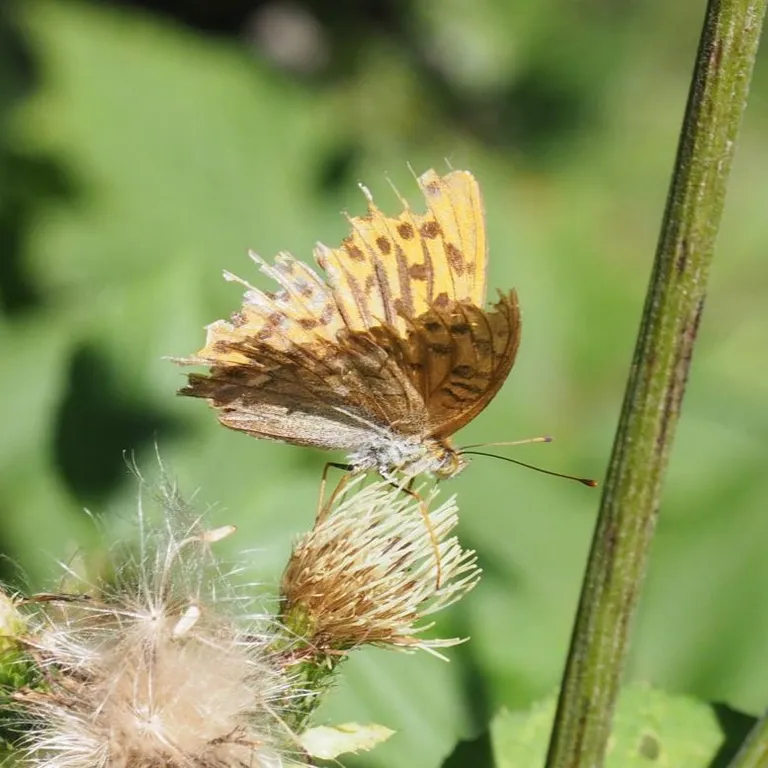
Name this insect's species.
Argynnis paphia
